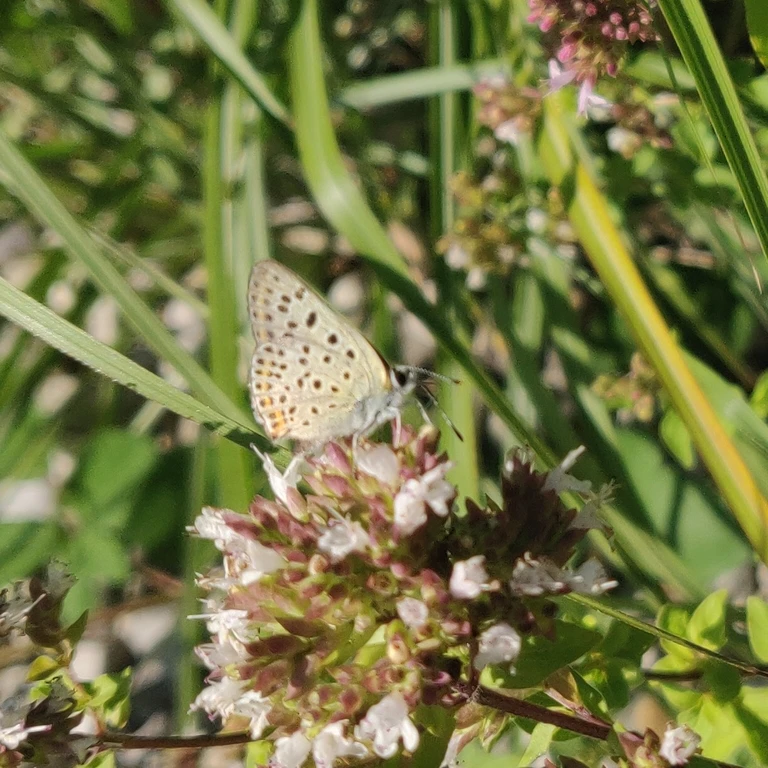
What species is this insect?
Lycaena tityrus (also Loweia tityrus)
